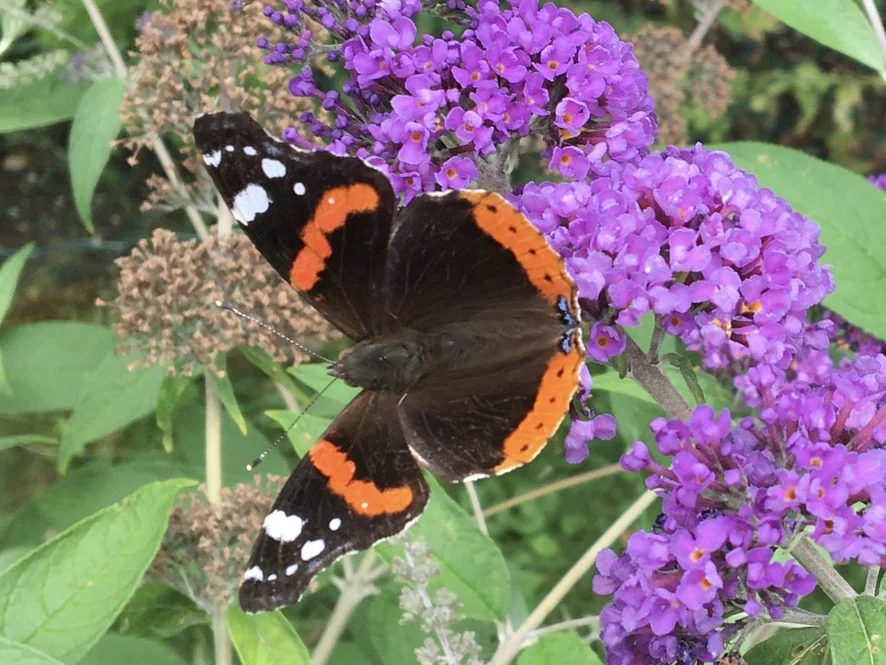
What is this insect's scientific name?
Vanessa atalanta
